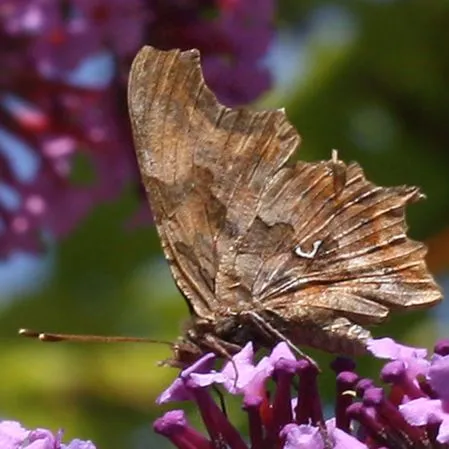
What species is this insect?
Polygonia c-album
